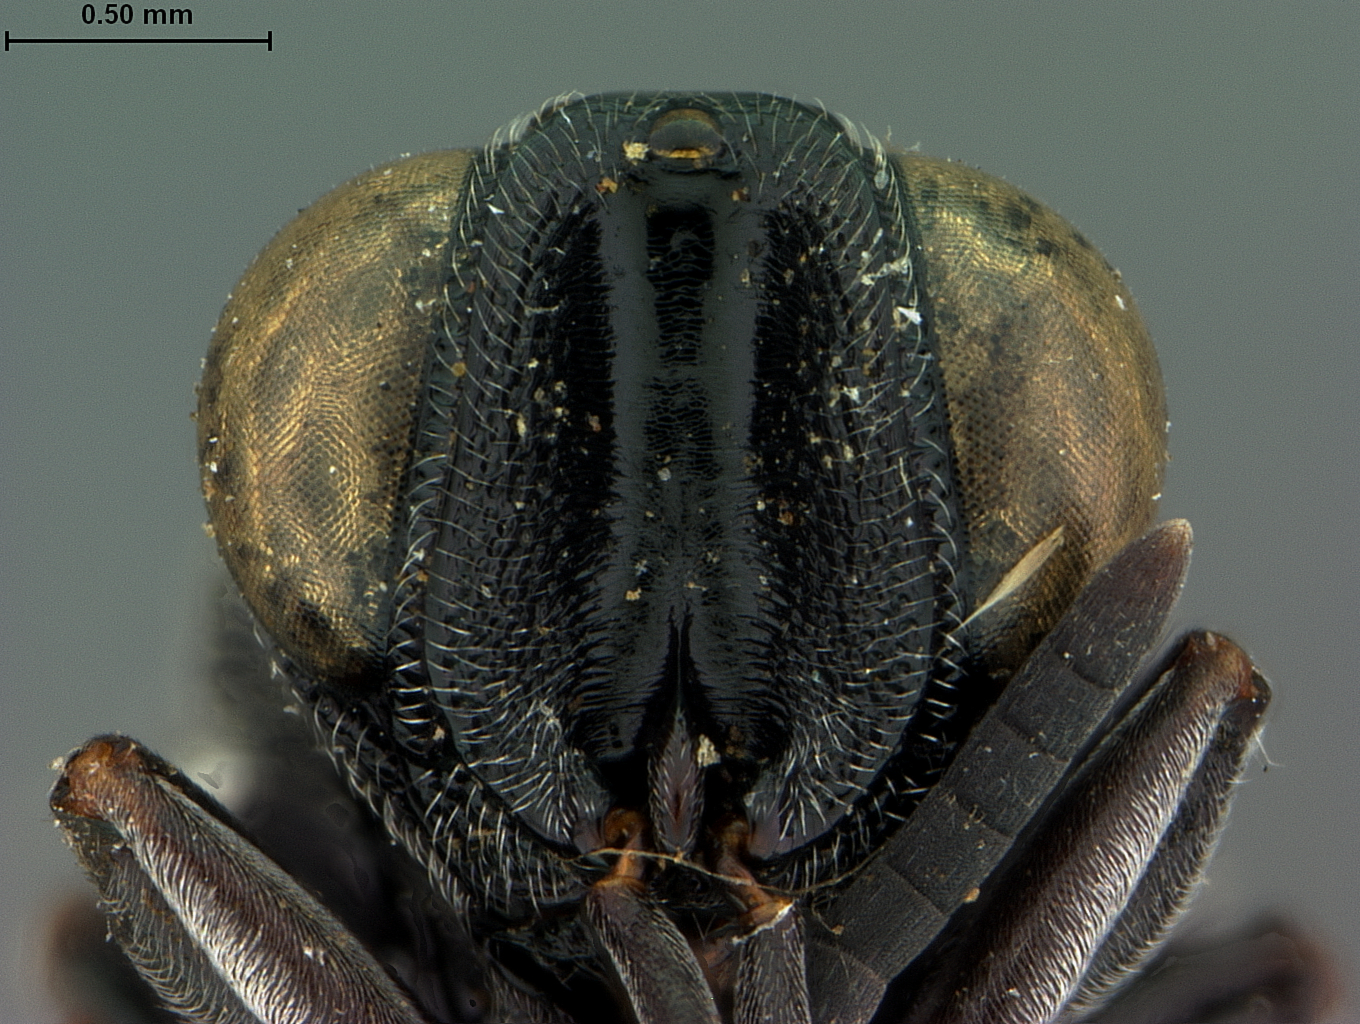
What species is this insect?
Stomatoceras hakonensis
